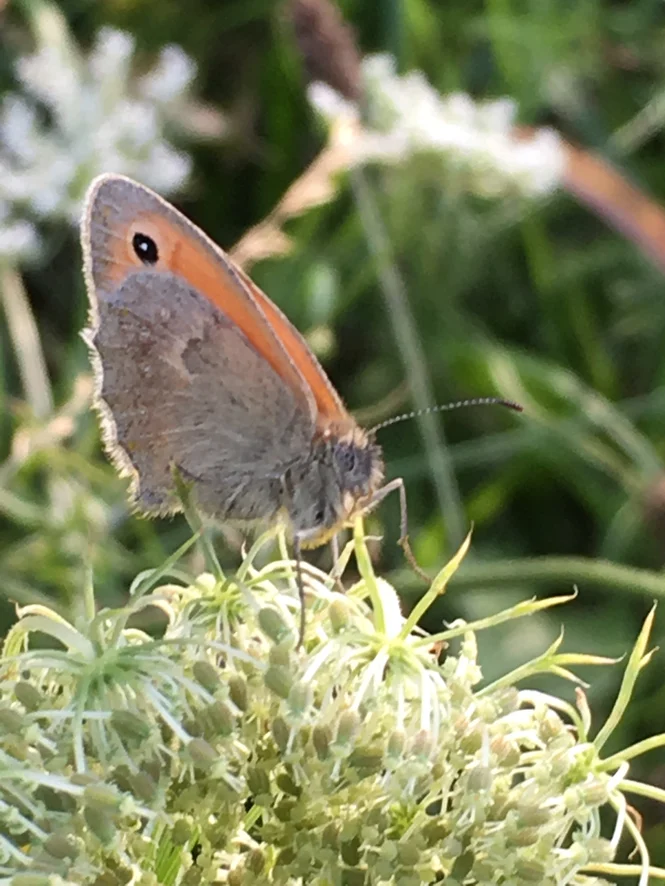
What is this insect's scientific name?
Coenonympha pamphilus
